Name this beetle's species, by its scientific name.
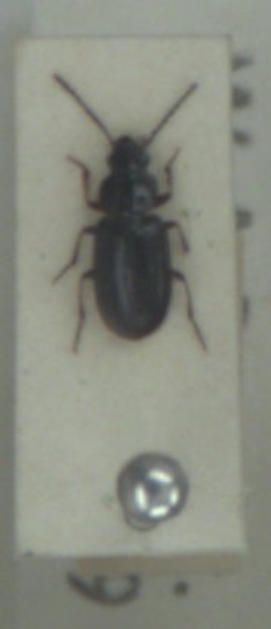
Acupalpus brunnipes
